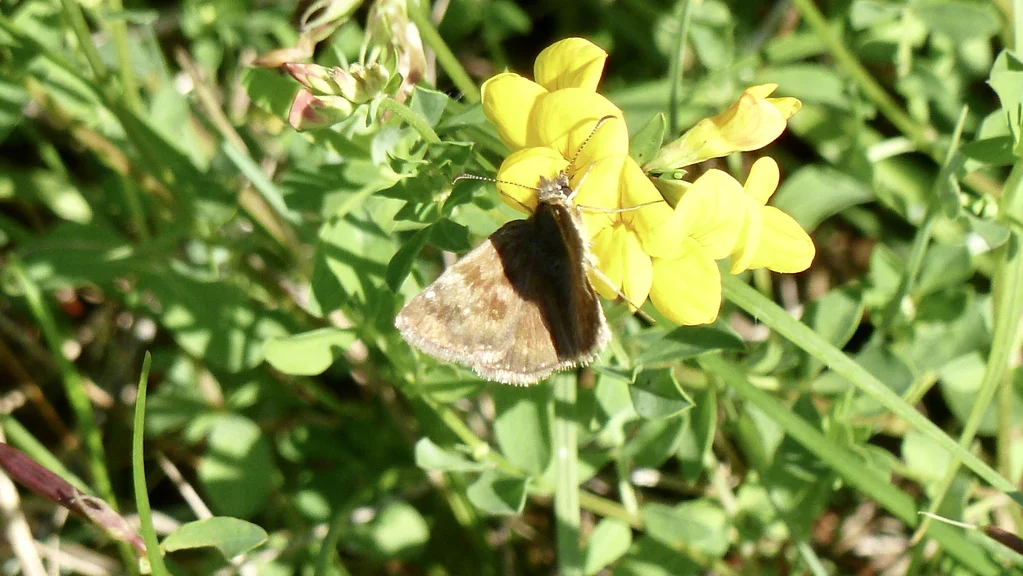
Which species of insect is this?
Erynnis tages
